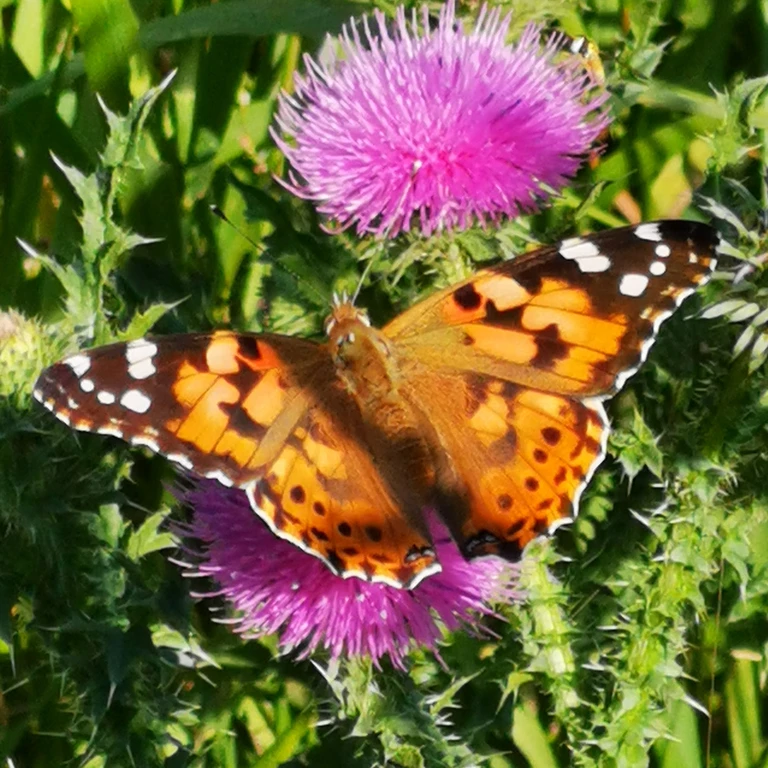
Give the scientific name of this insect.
Vanessa cardui
